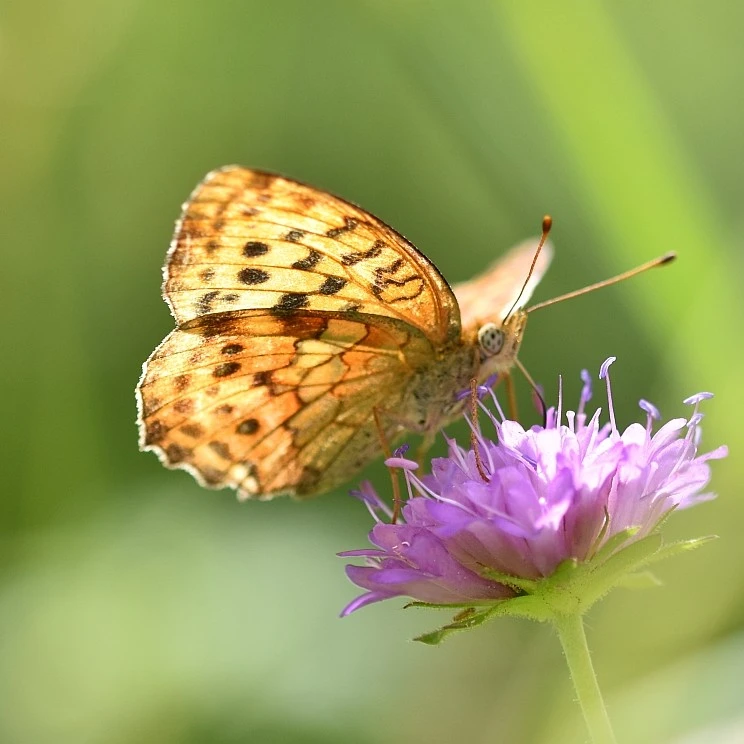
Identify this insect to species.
Brenthis daphne
